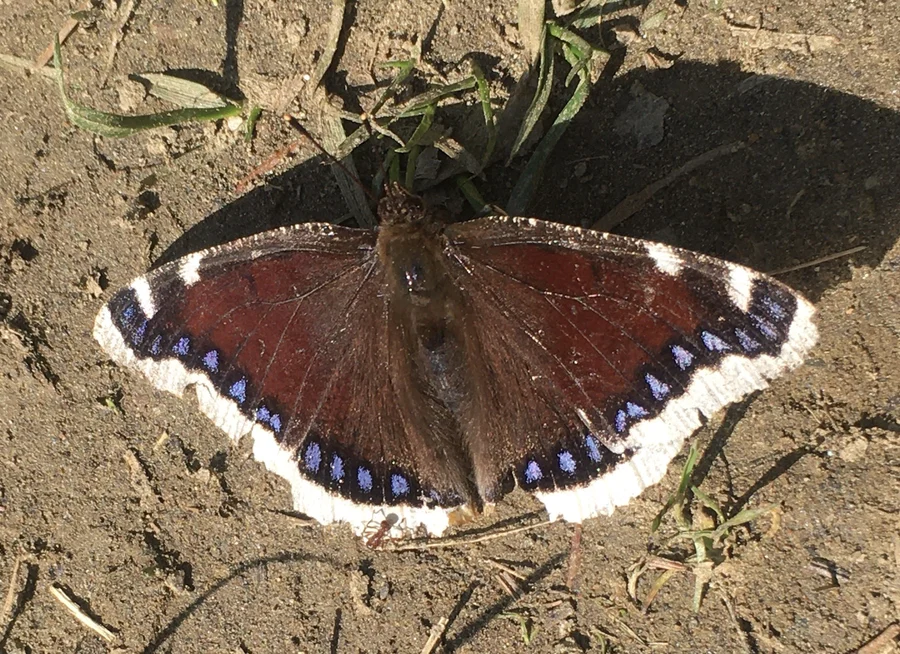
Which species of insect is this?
Nymphalis antiopa
